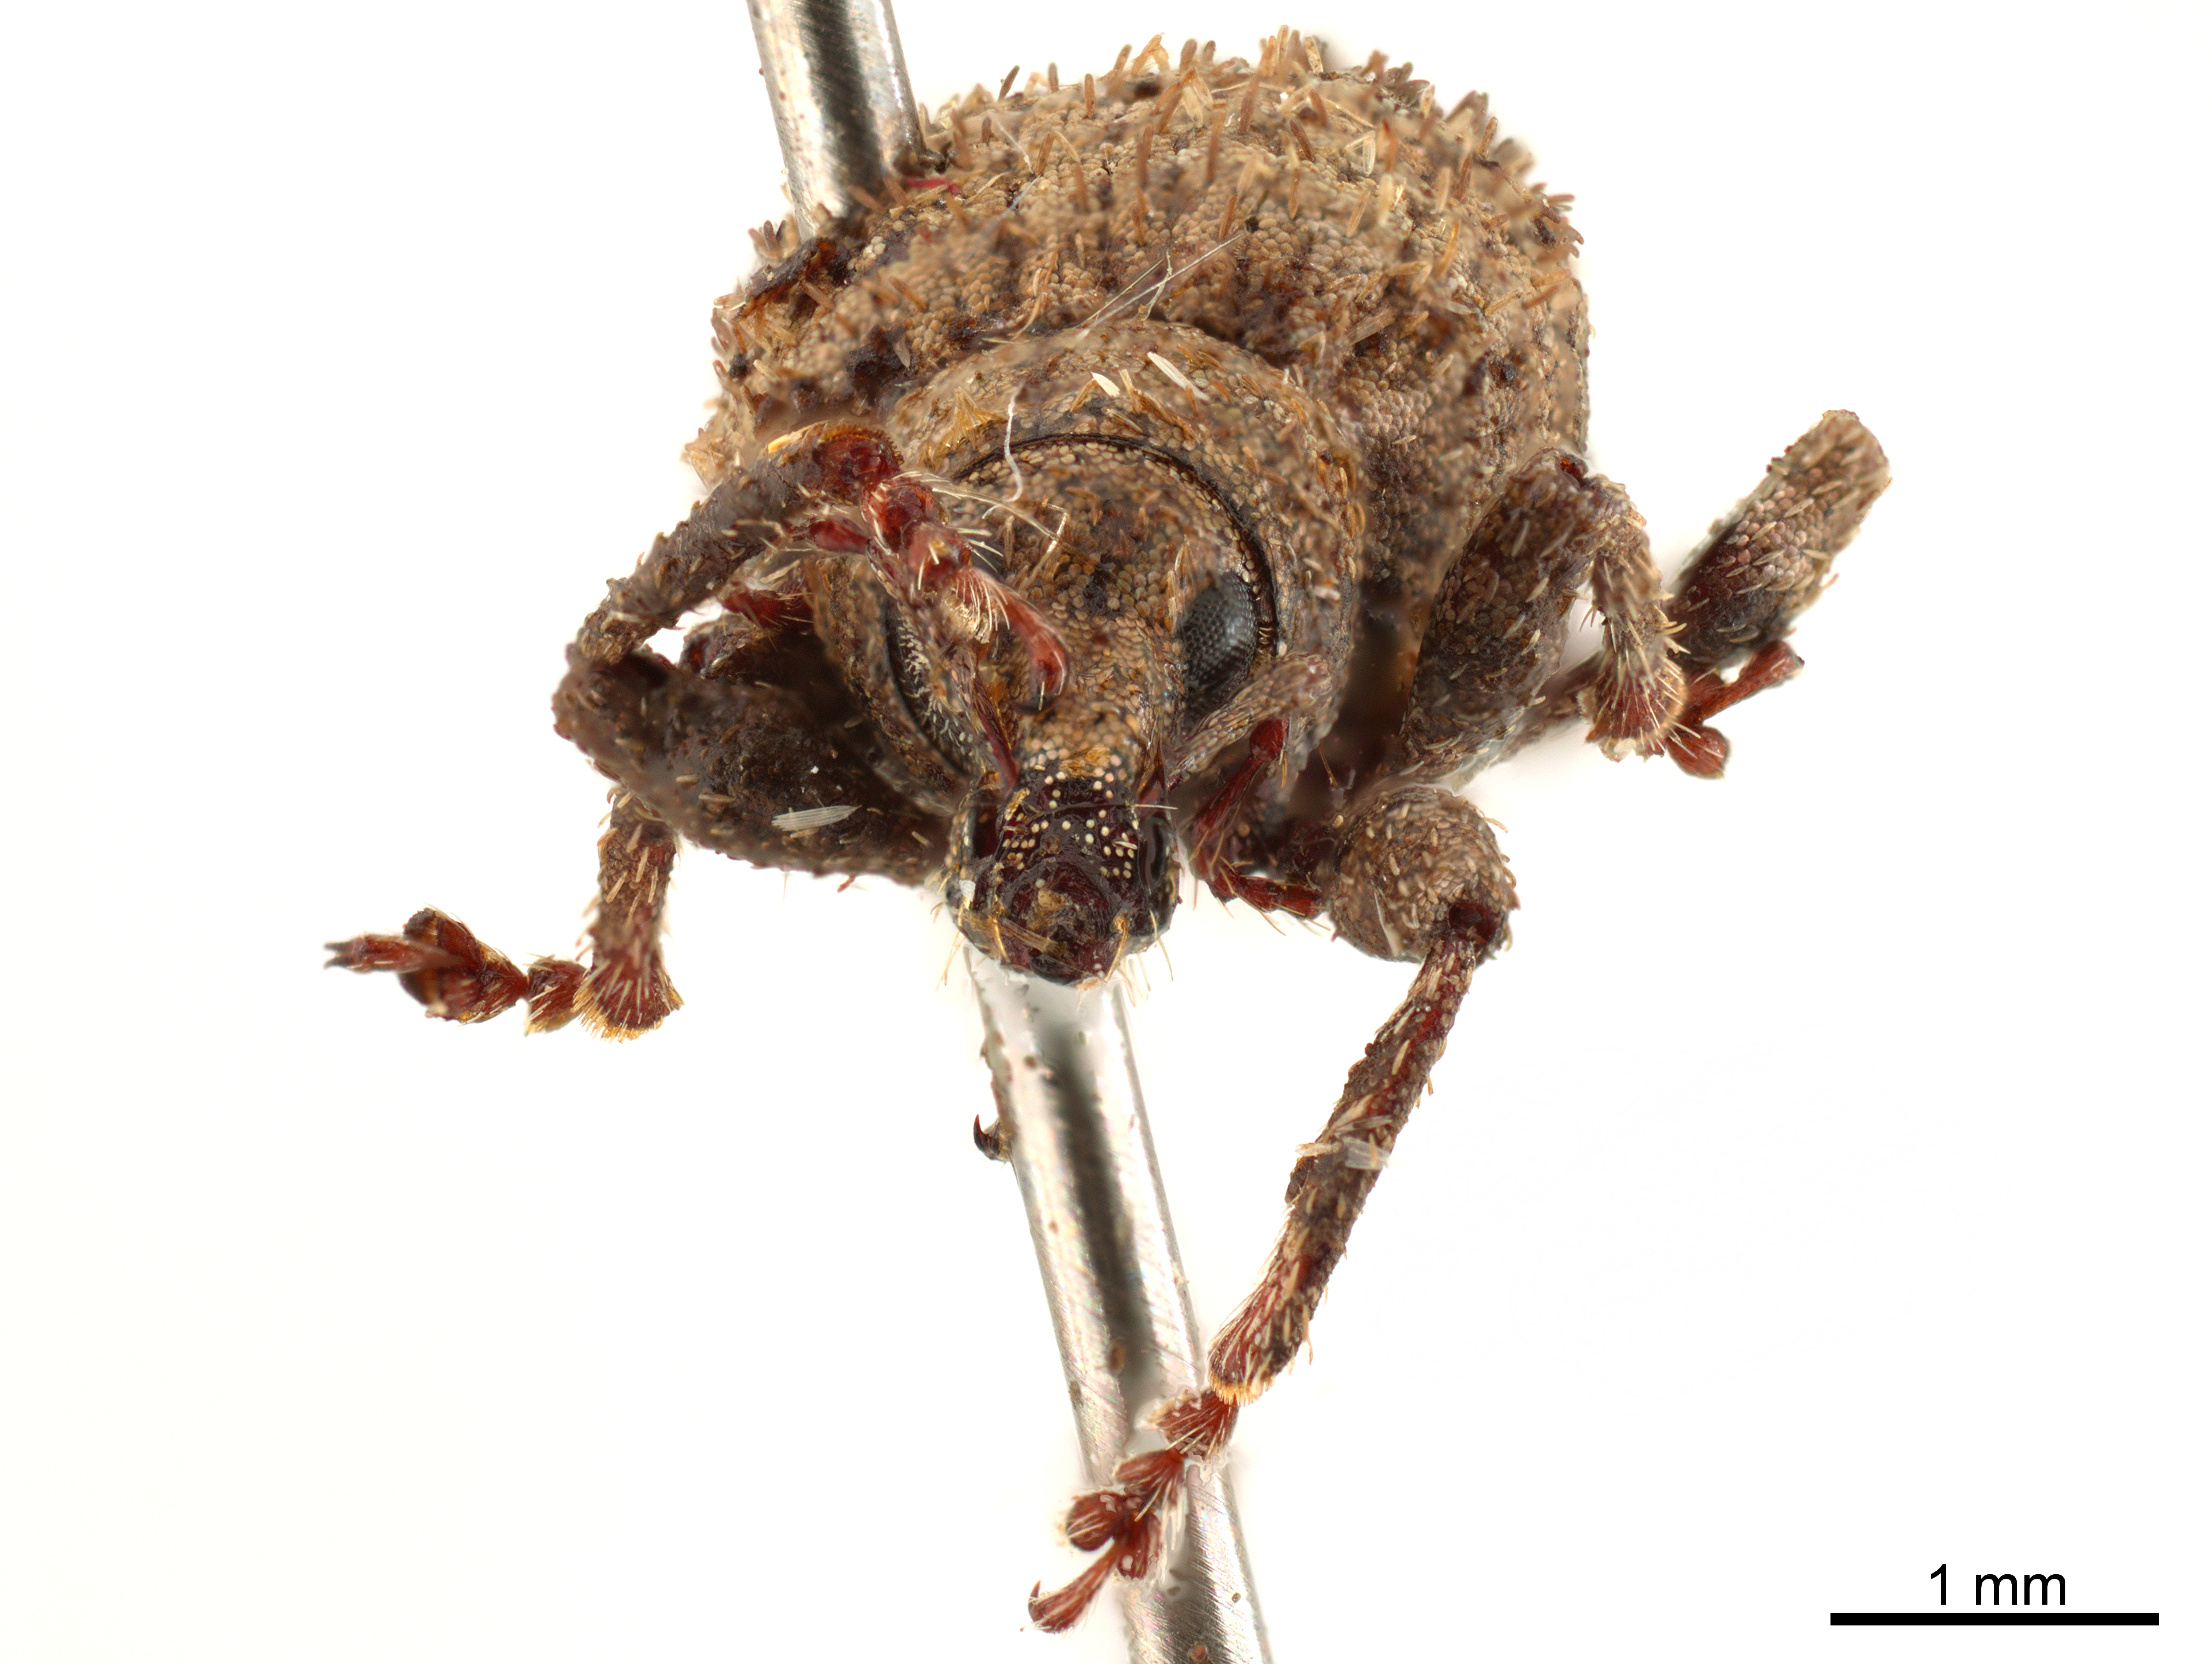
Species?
Dasydema hirtella
